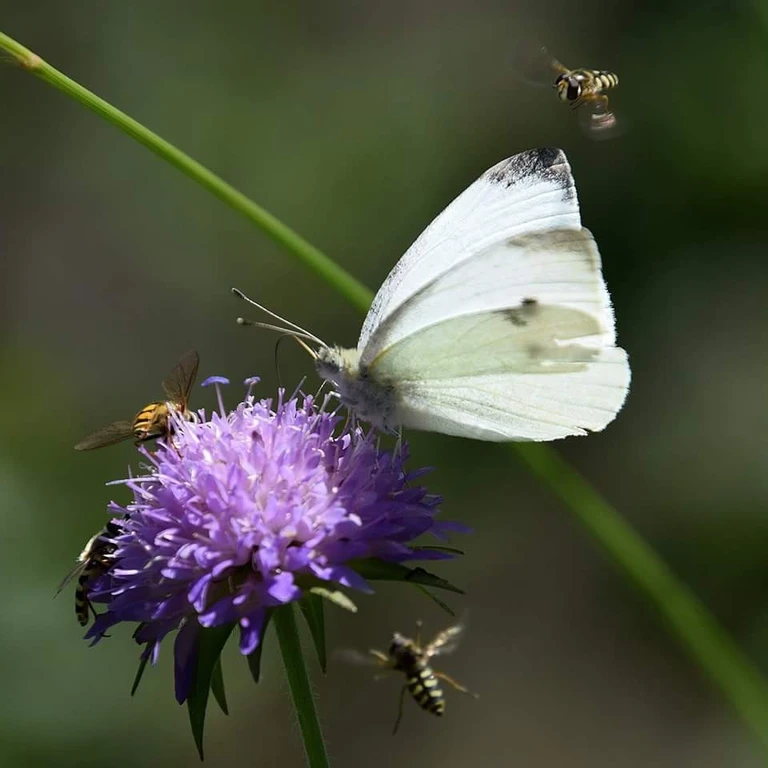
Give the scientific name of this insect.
Pieris rapae
